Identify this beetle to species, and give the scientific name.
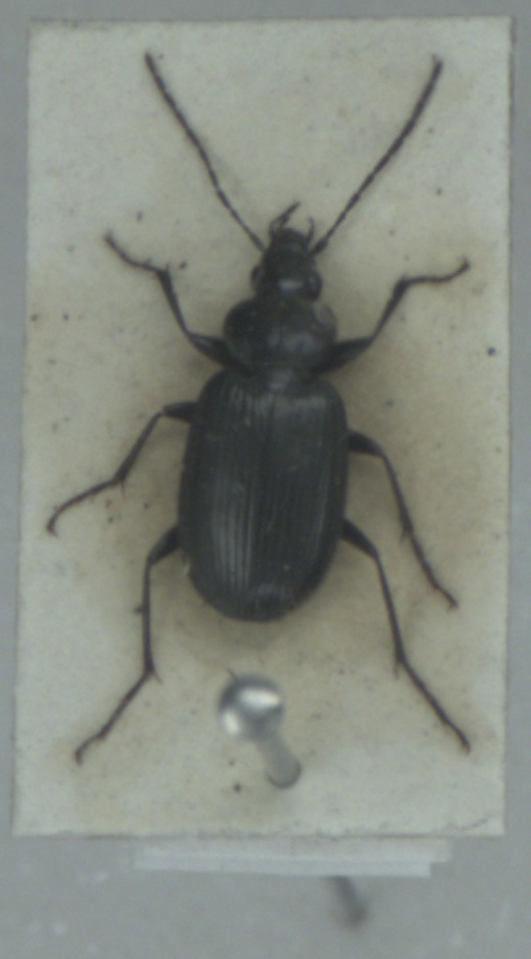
Agonum emarginatum
